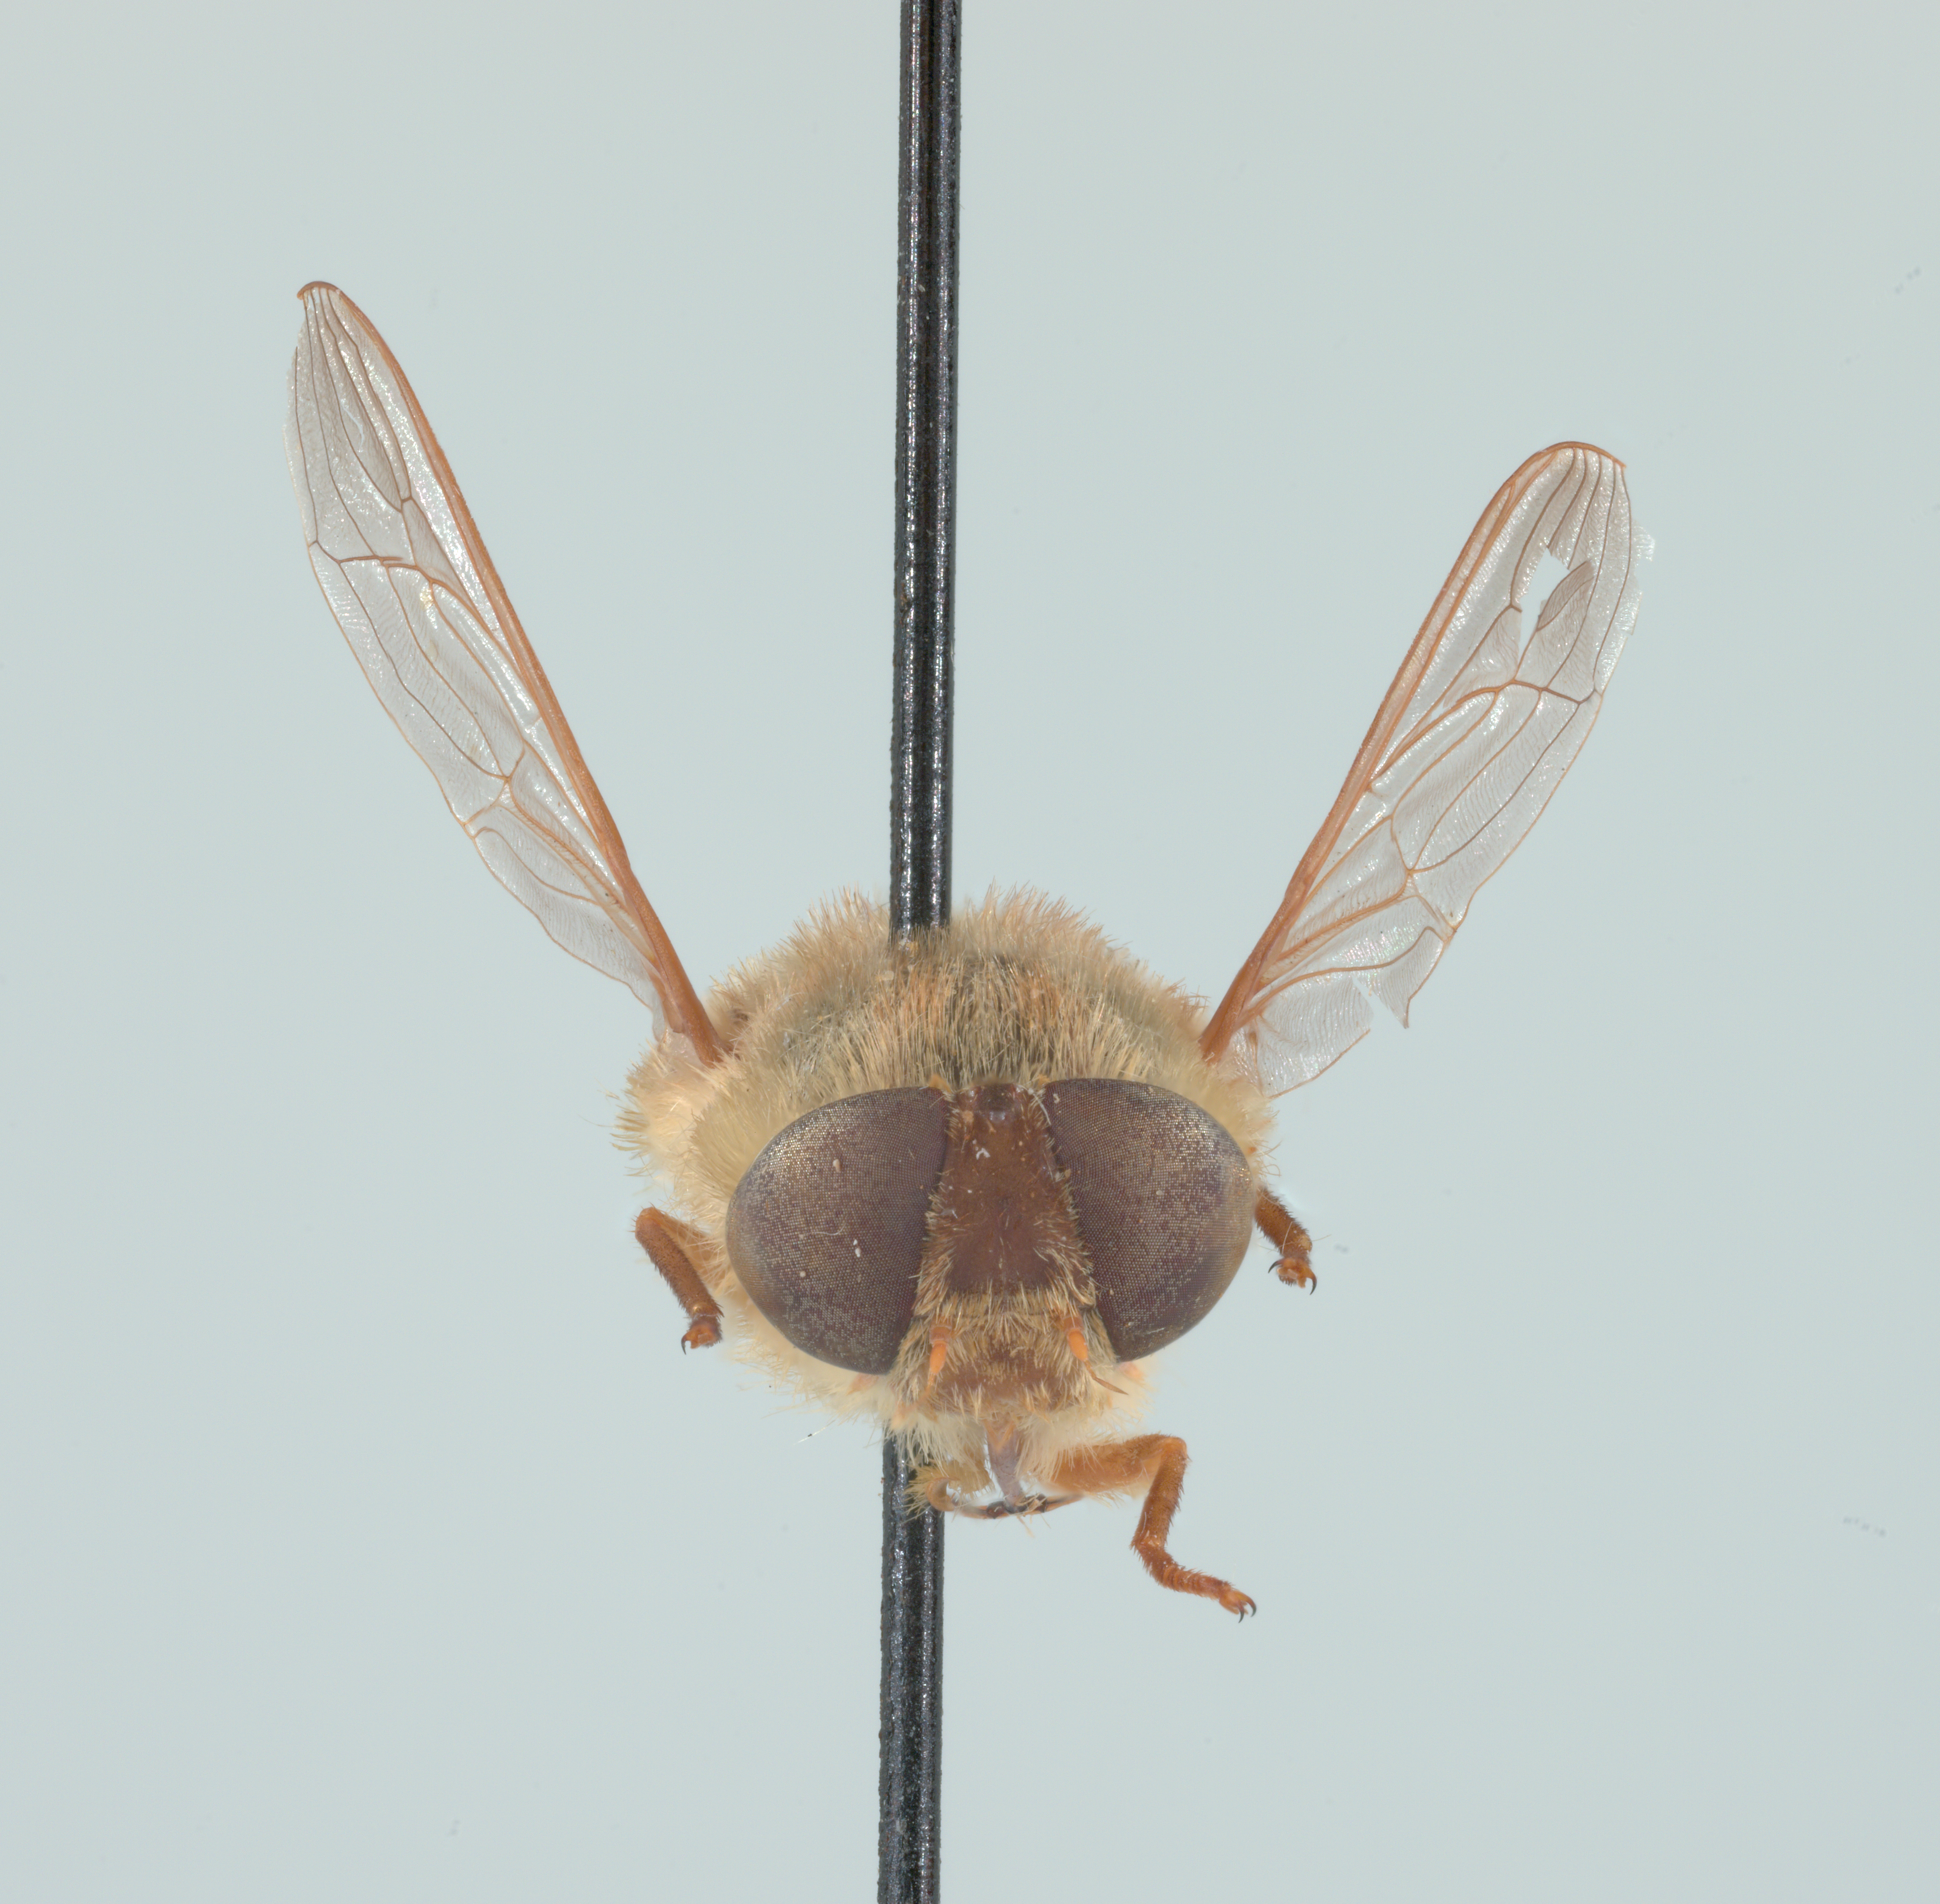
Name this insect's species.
Neorhynchocephalus volaticus
